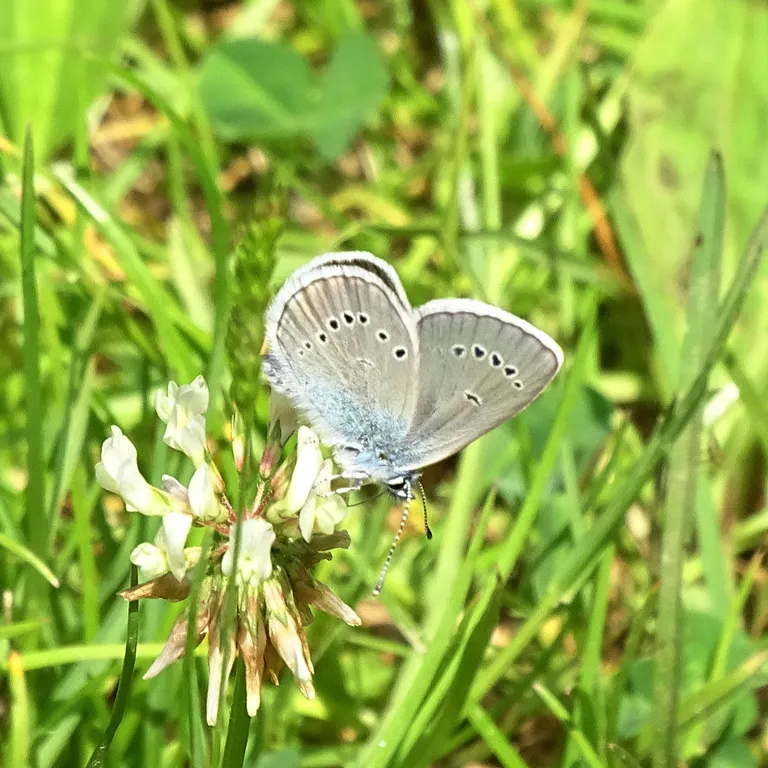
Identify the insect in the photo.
Cyaniris semiargus
